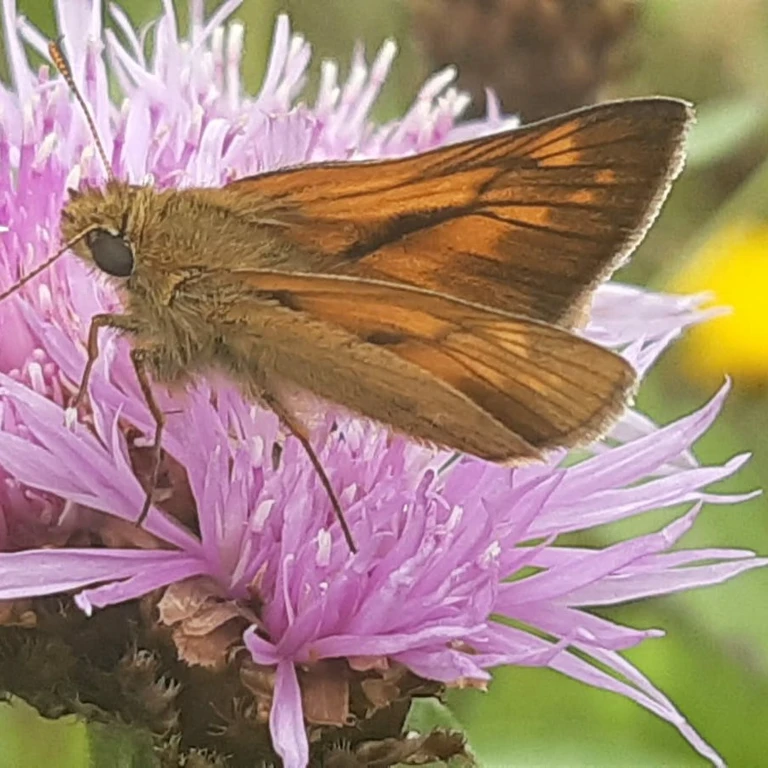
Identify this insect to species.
Ochlodes sylvanus (also Ochlodes venata)
